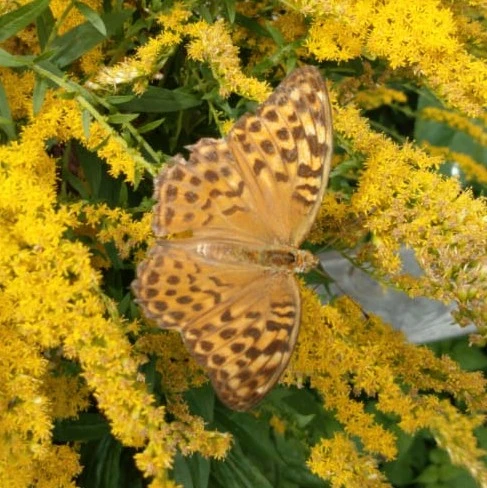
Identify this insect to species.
Argynnis paphia
